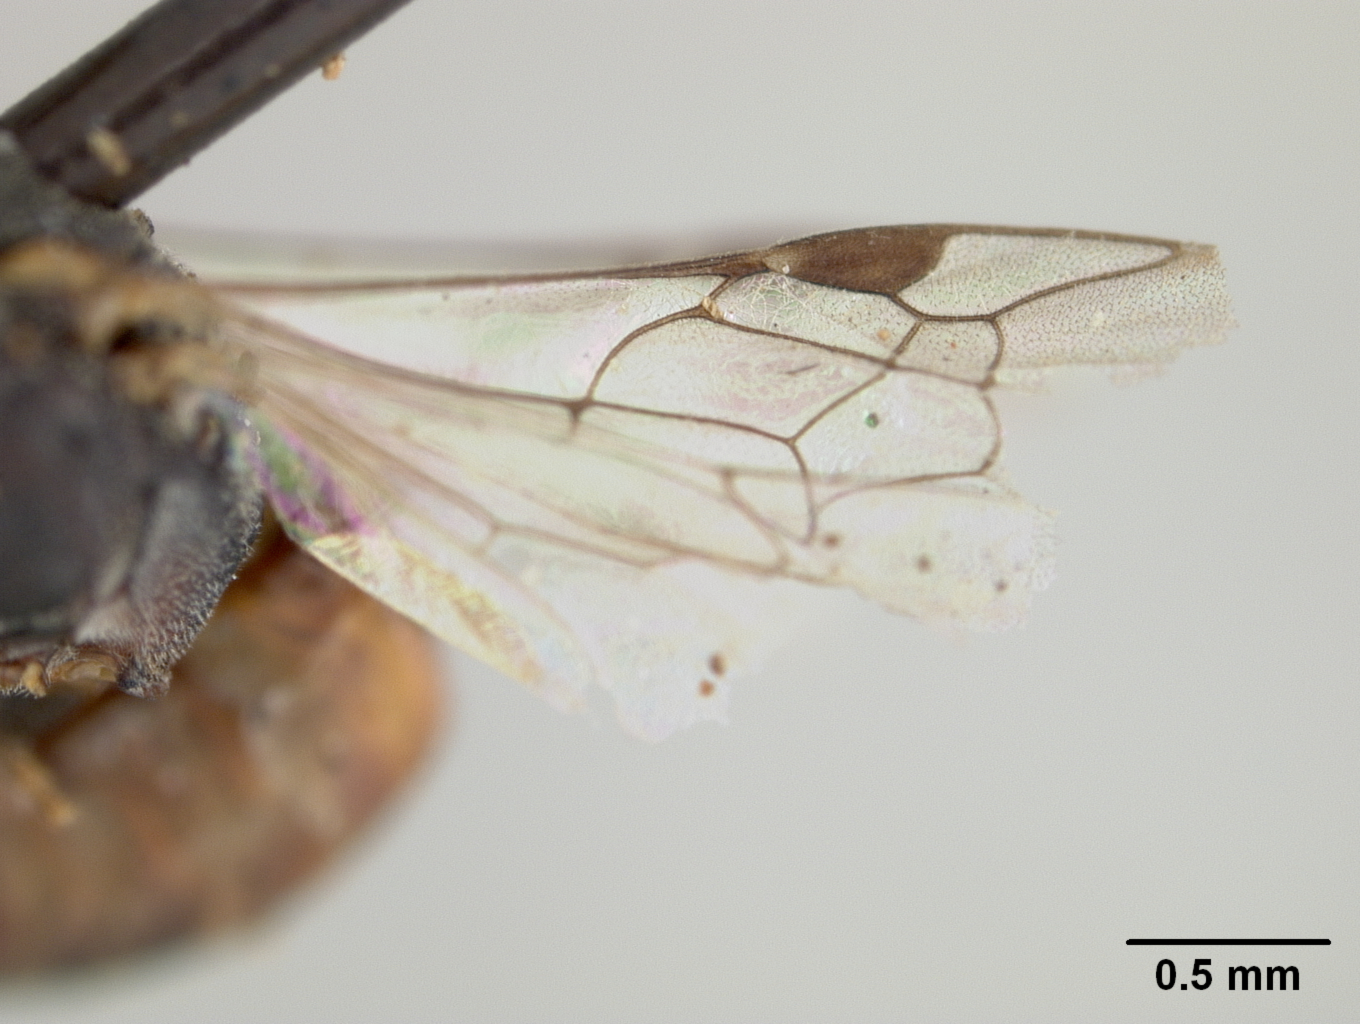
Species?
Hylaeus graenicheri
